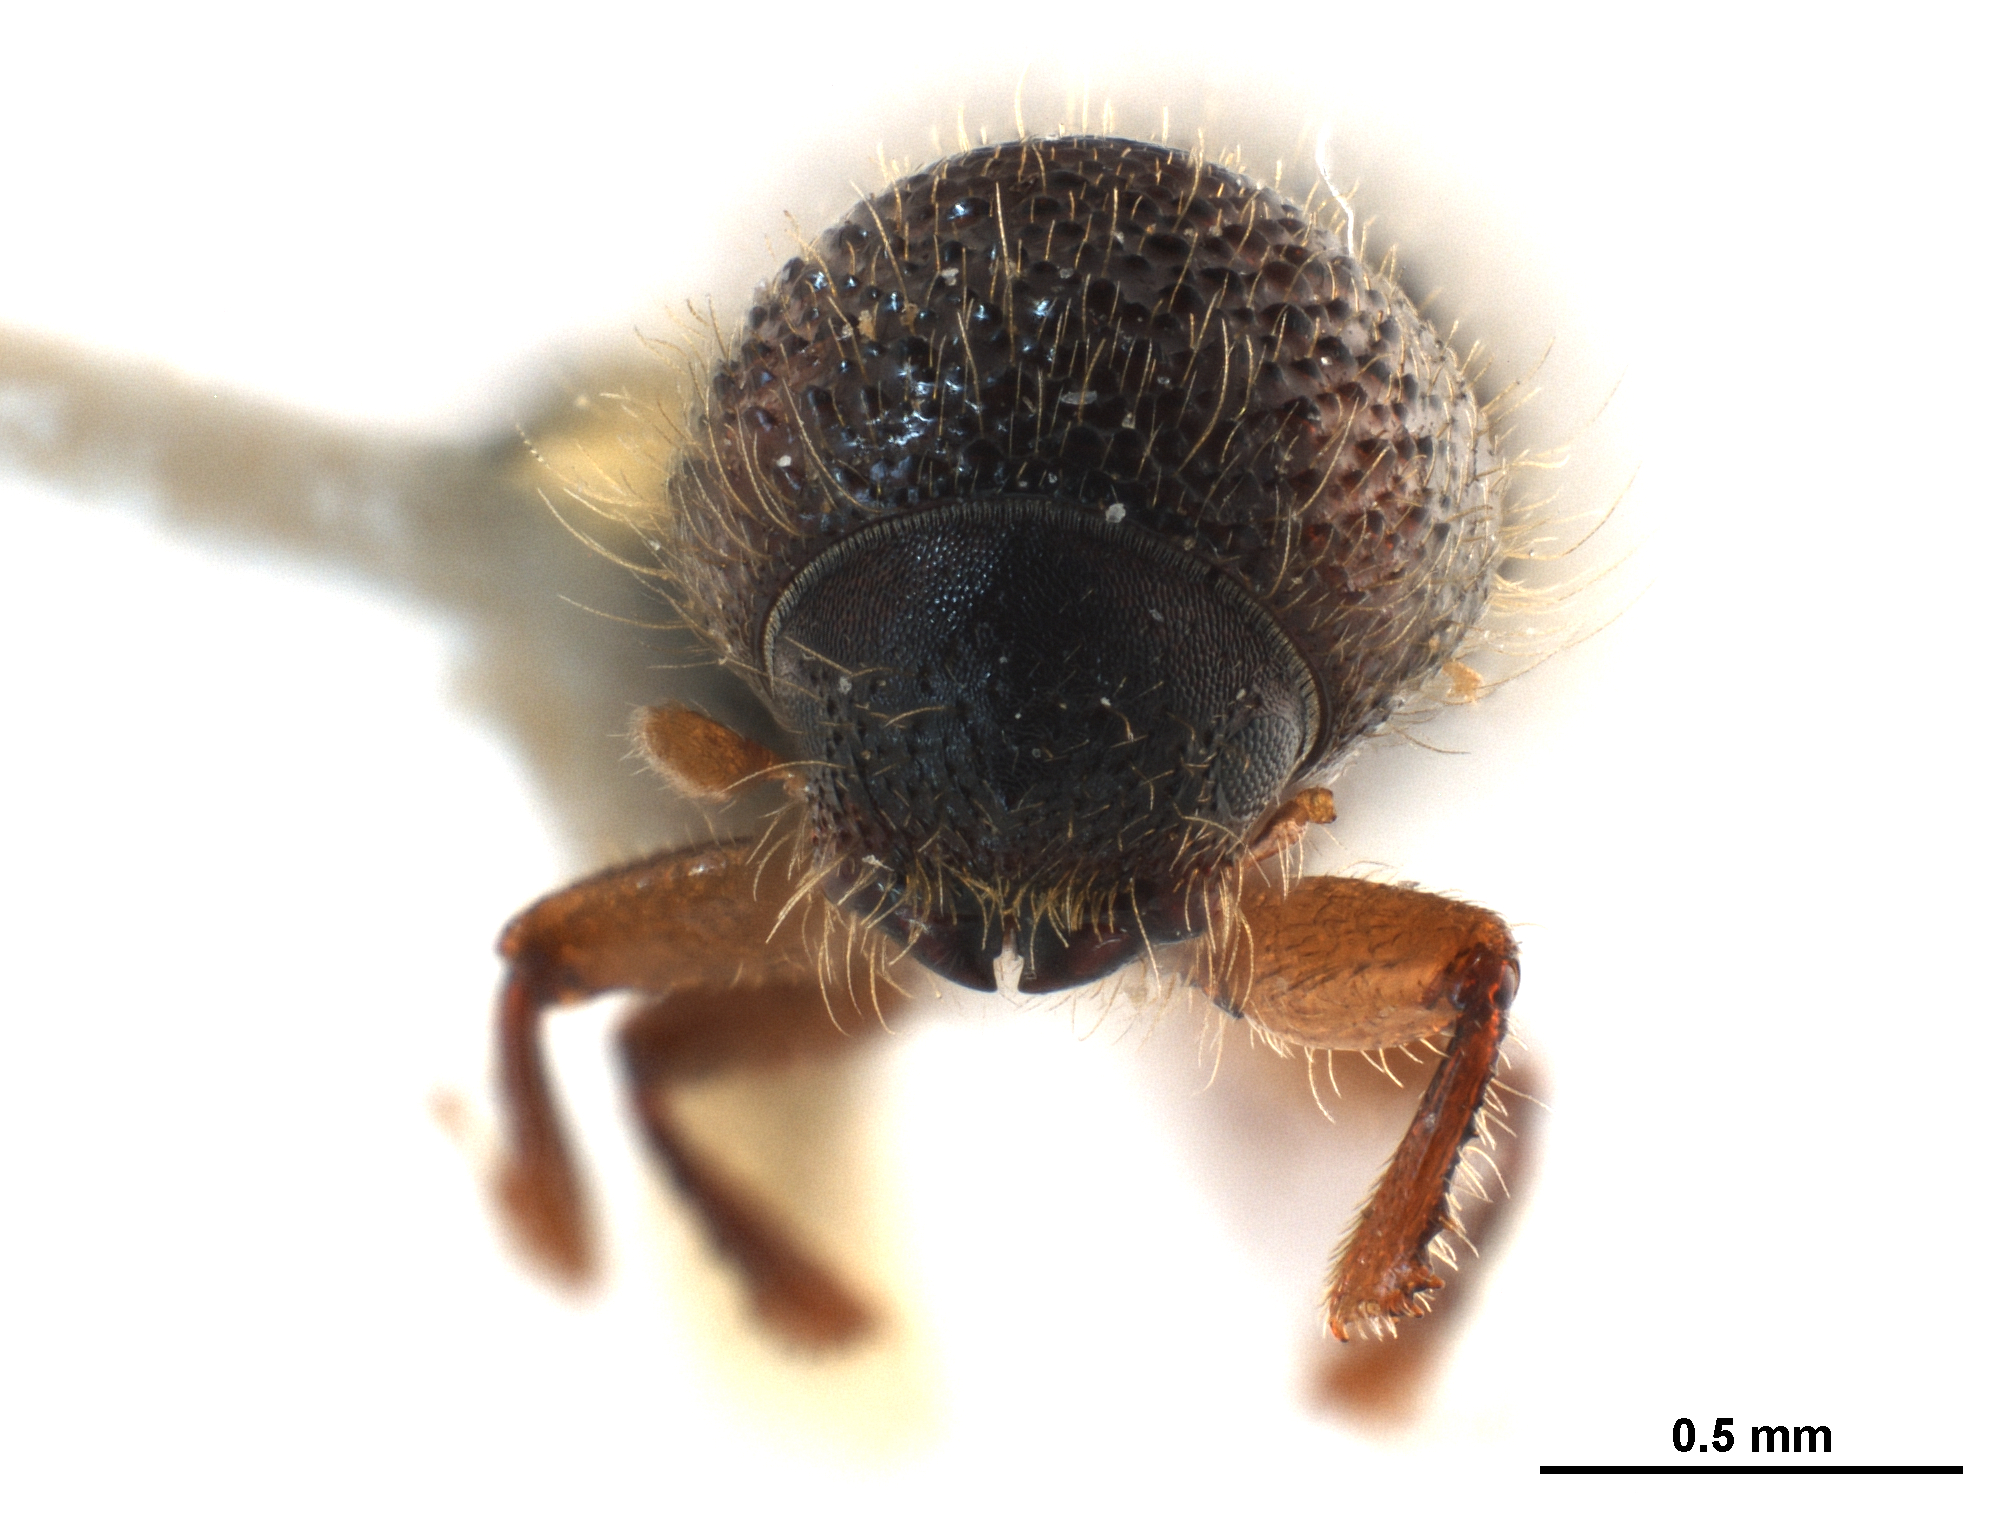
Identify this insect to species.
Dryocoetiops coffeae
